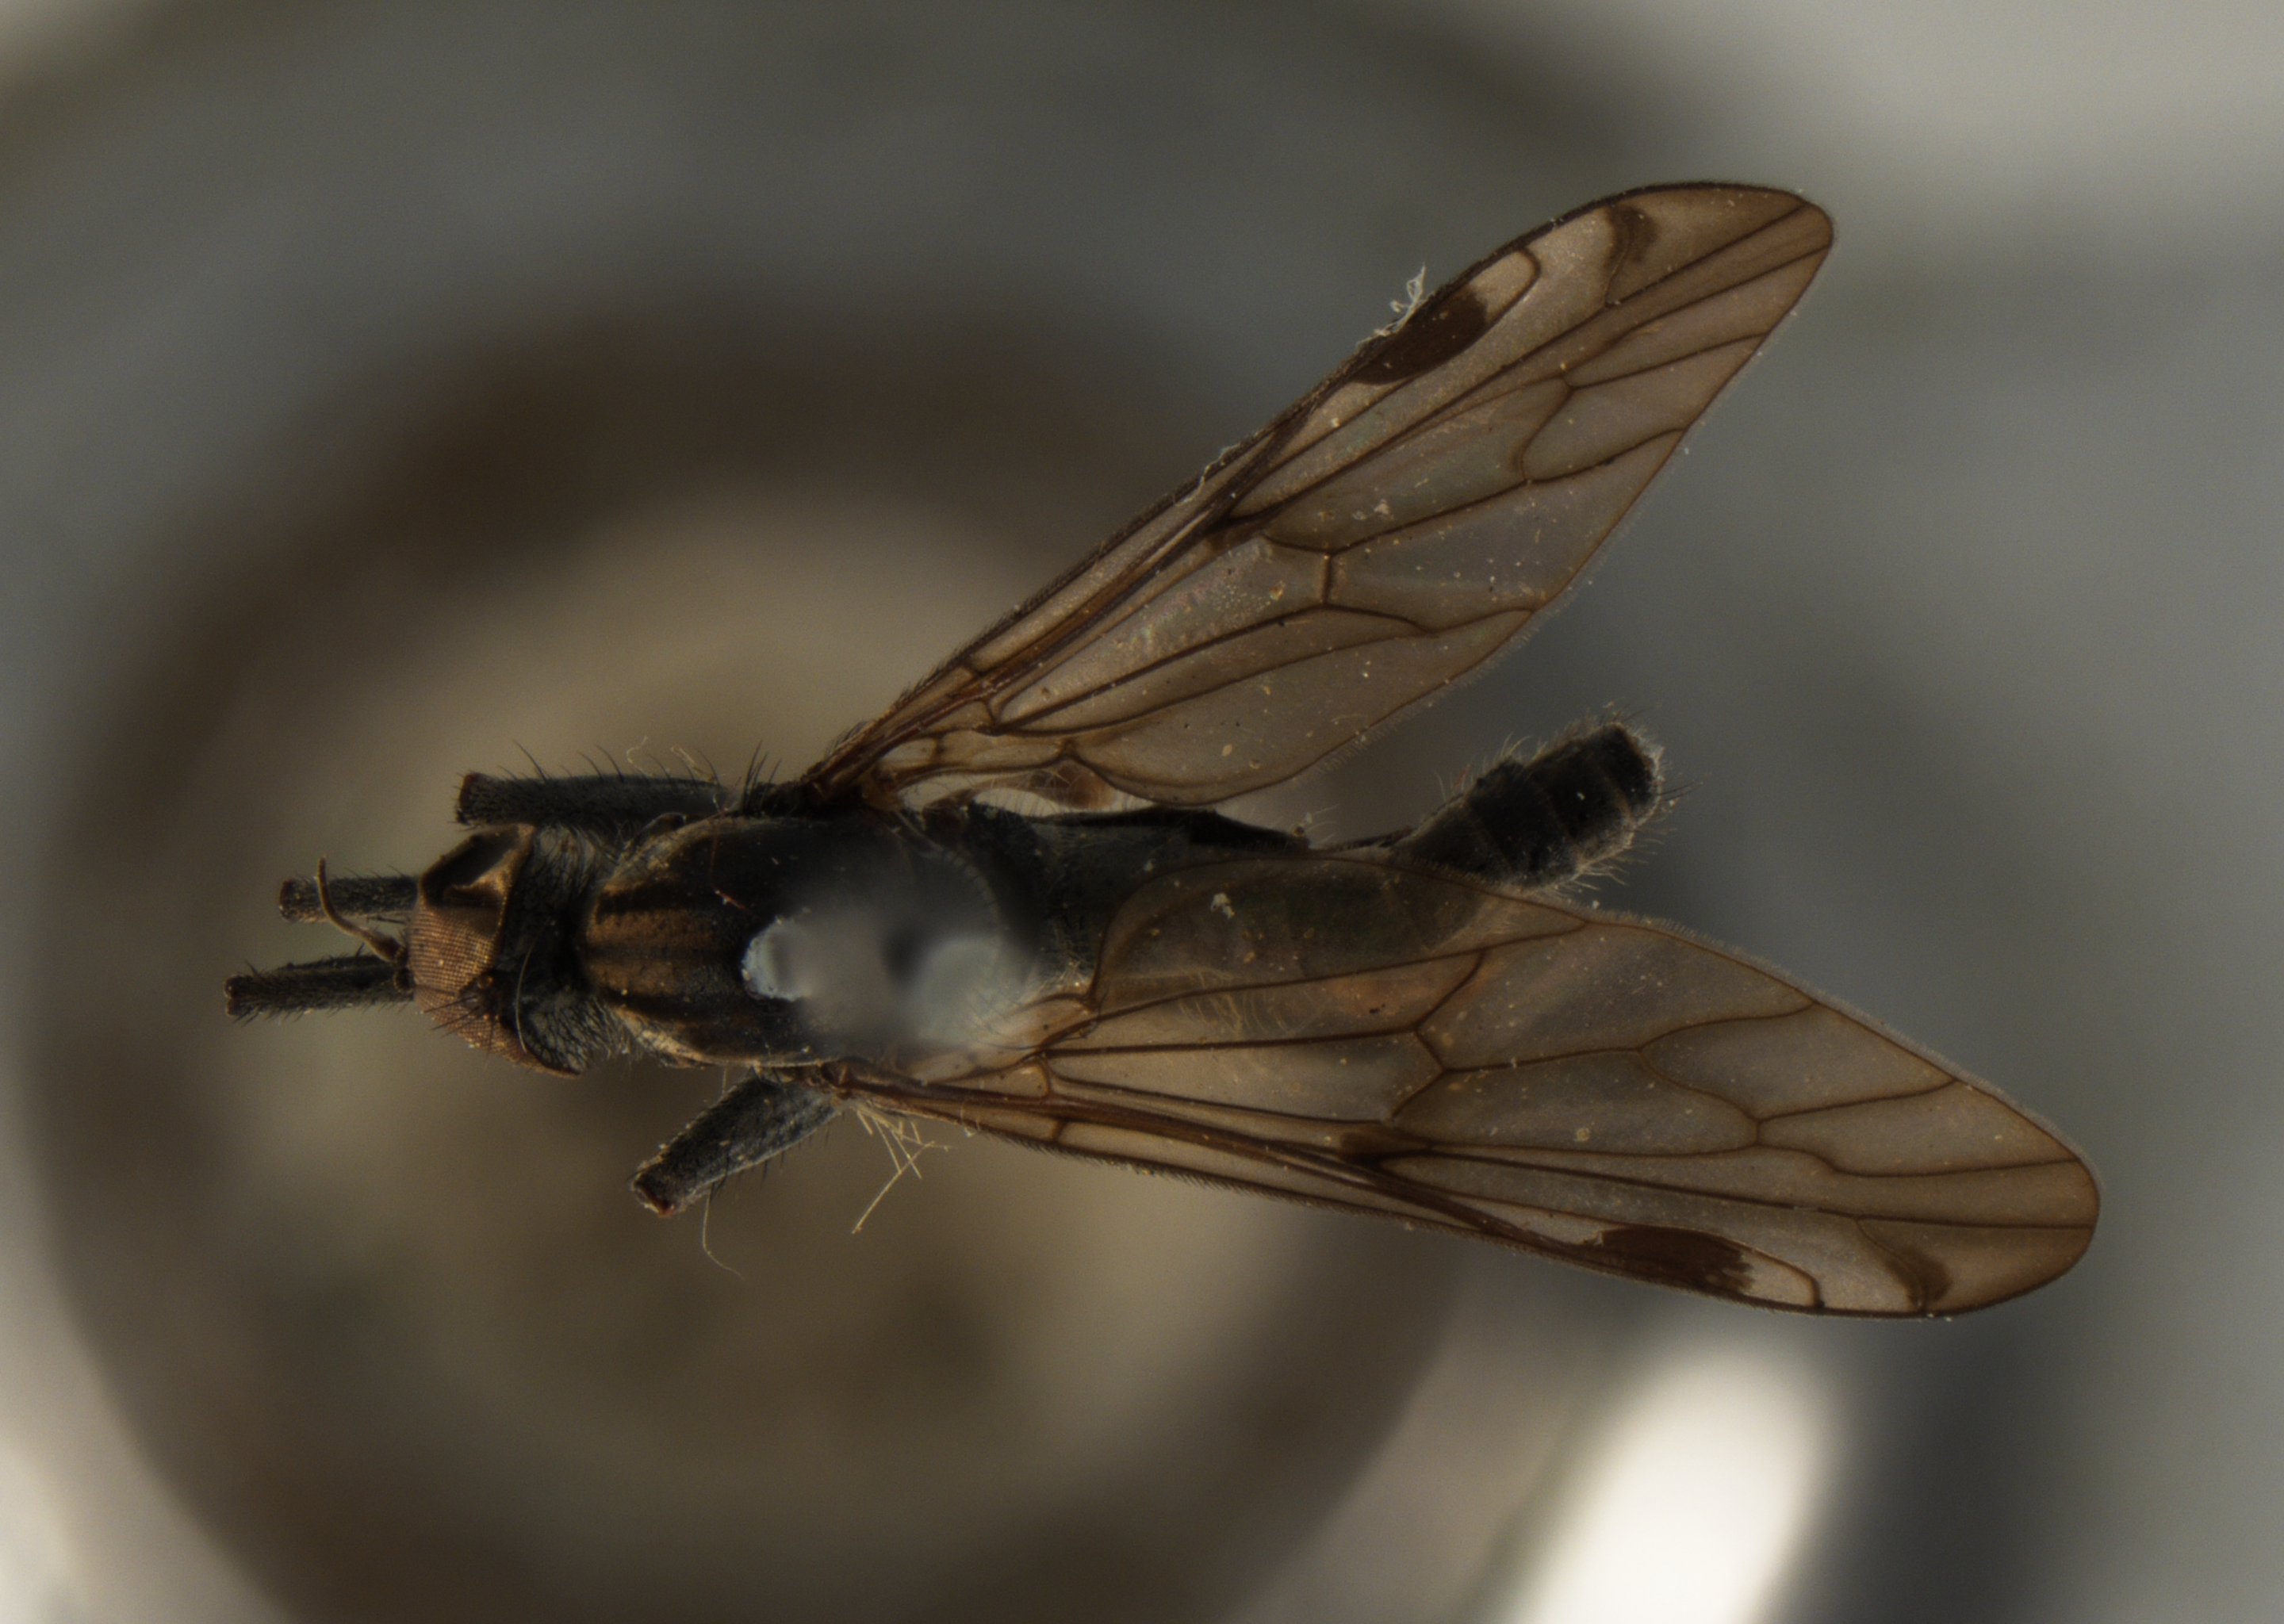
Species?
Homalocnemis maculipennis
